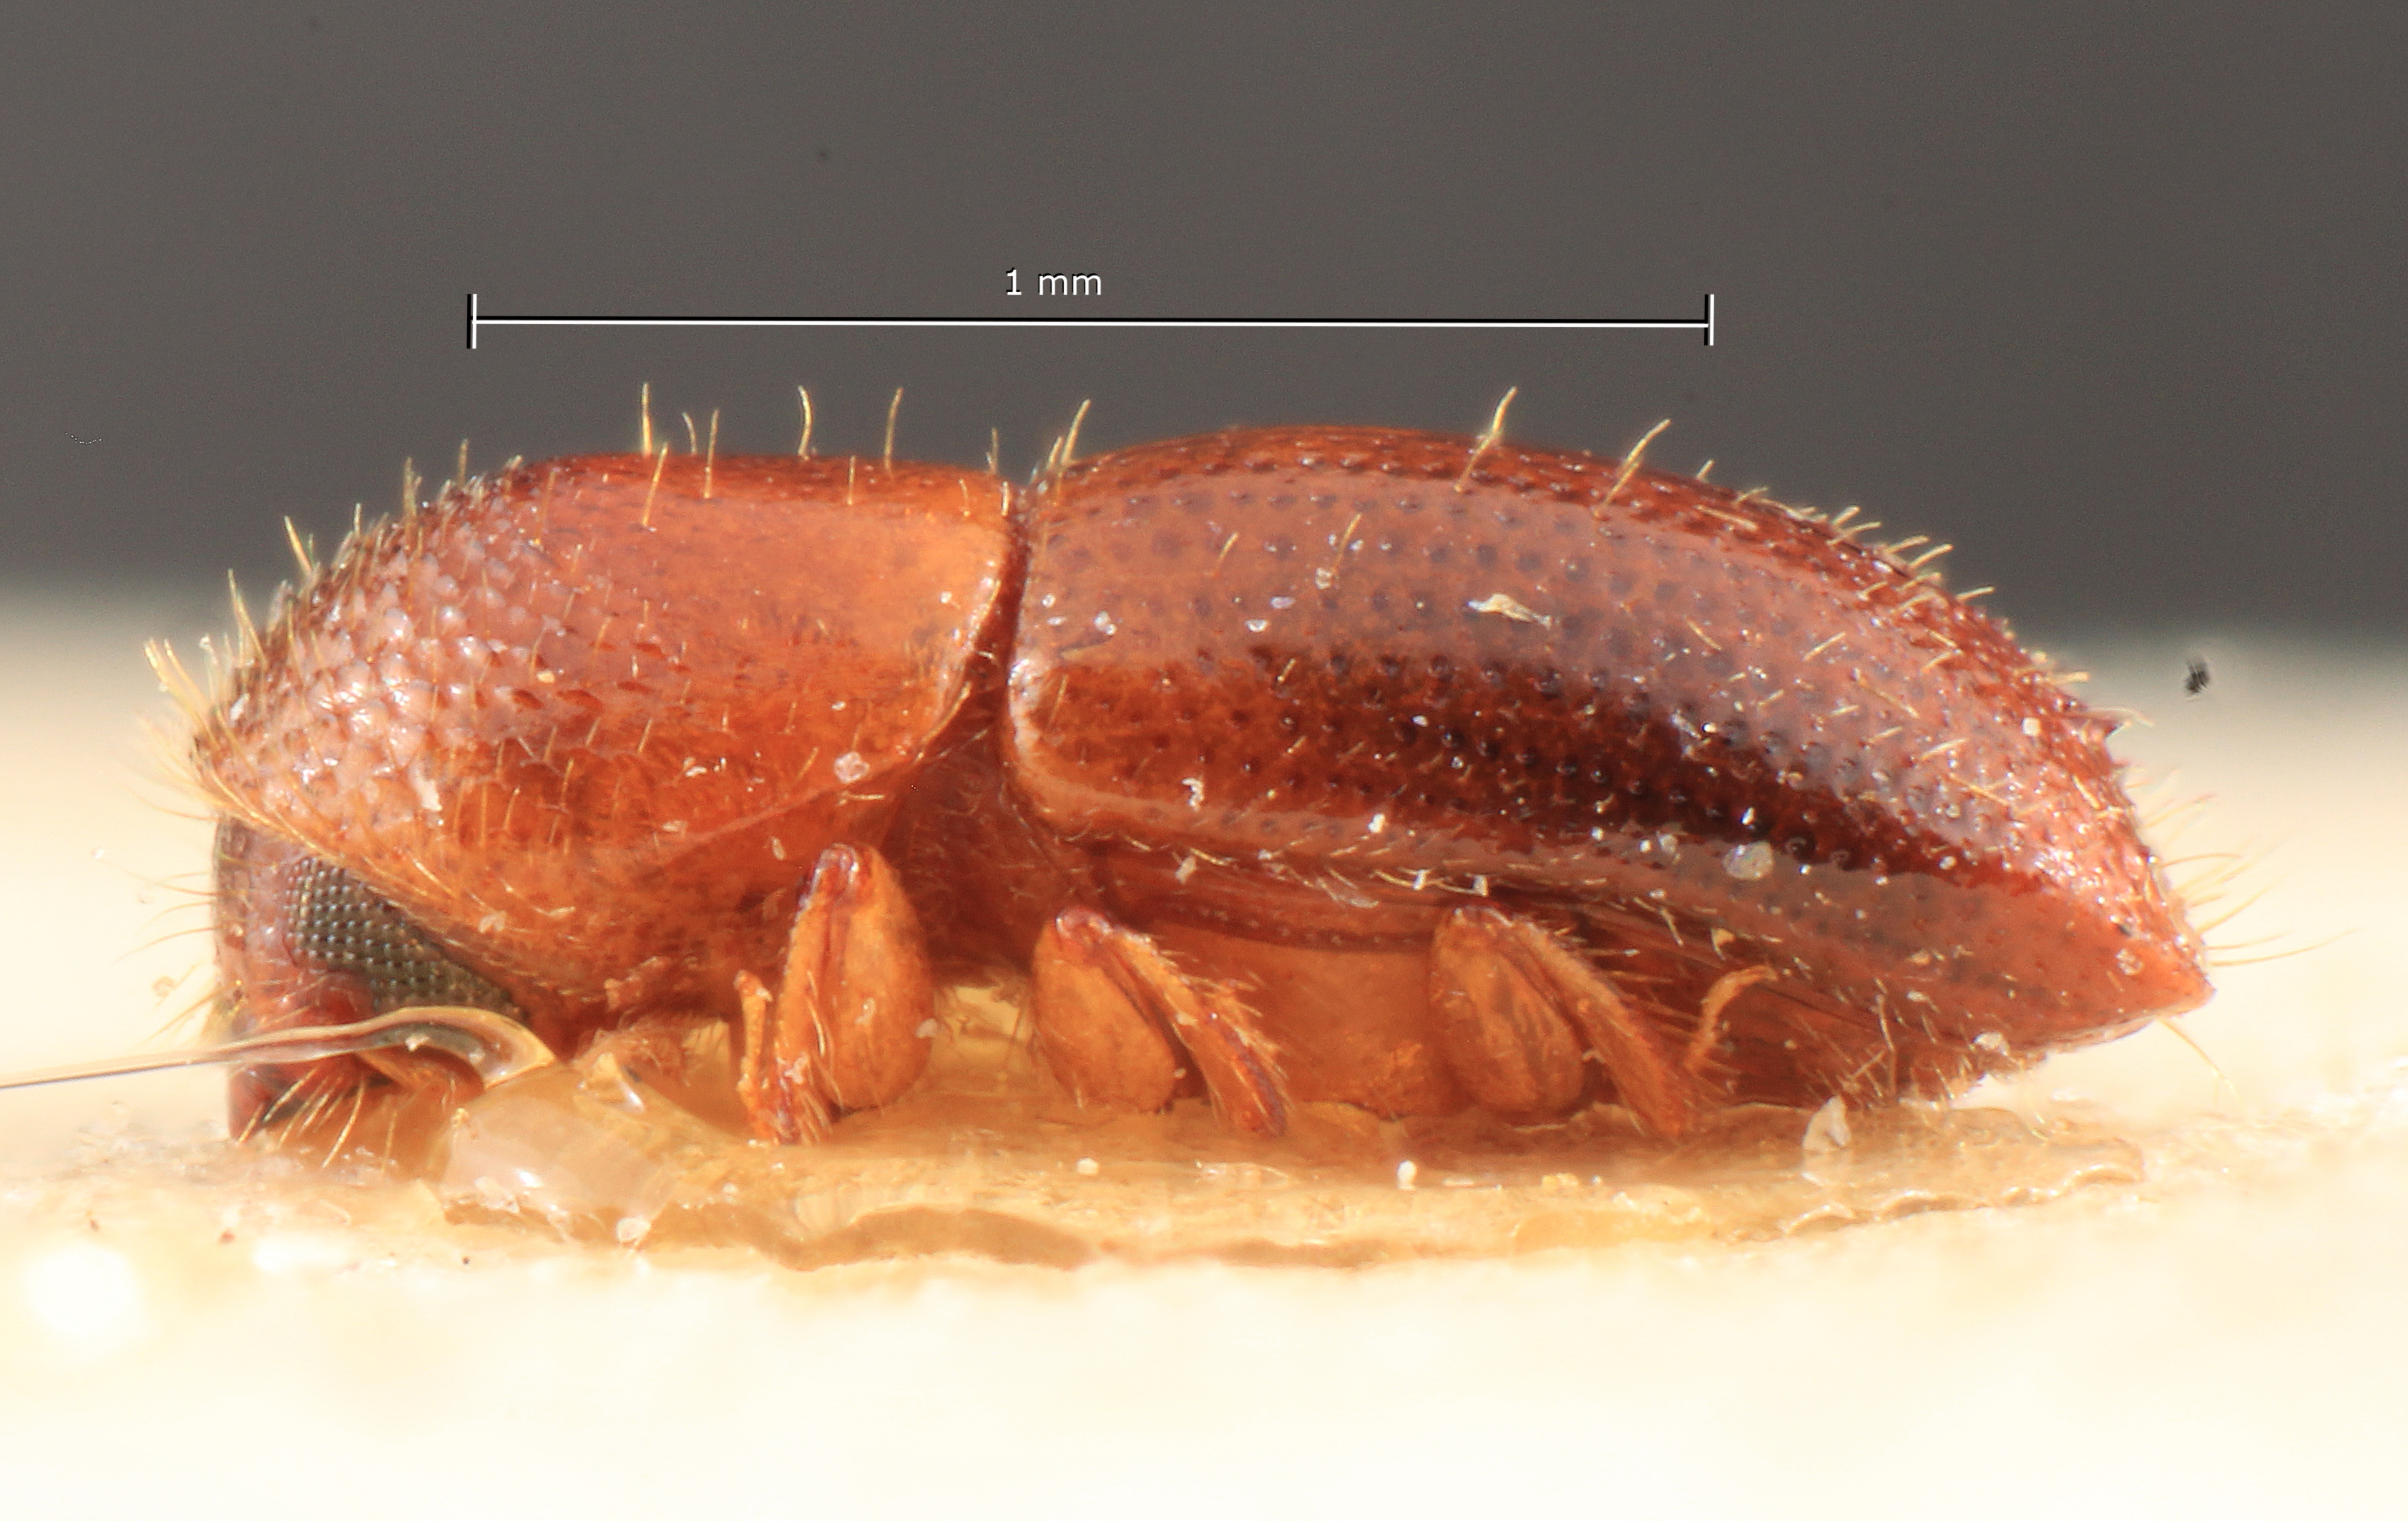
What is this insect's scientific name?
Xyleborus subemarginatus
